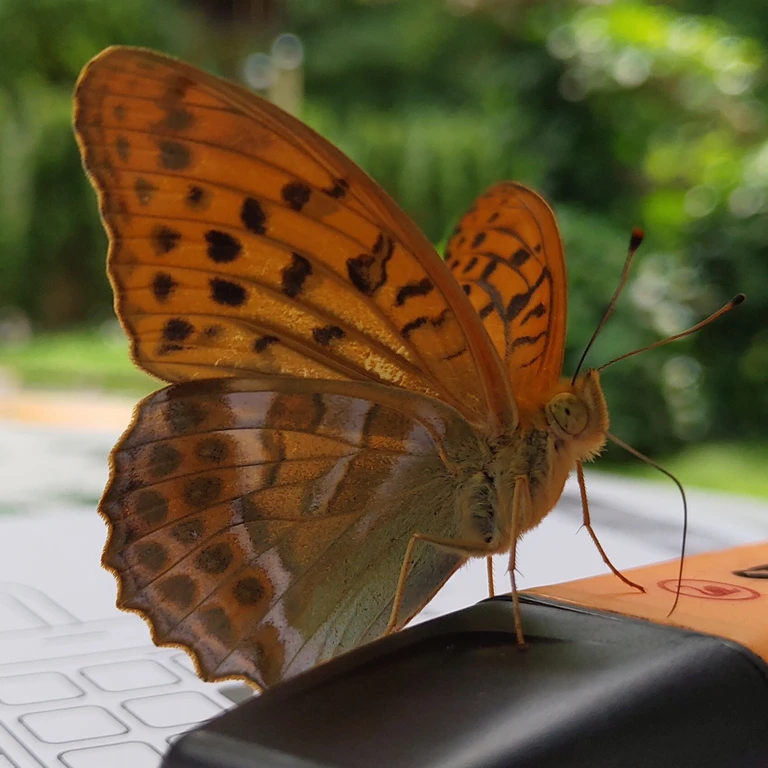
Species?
Argynnis paphia
